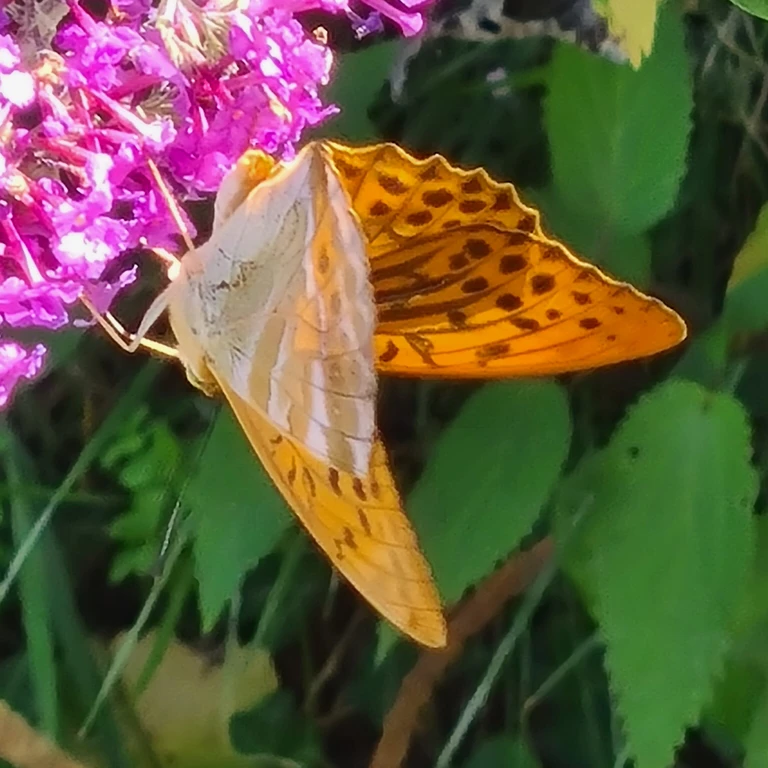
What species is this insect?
Argynnis paphia
